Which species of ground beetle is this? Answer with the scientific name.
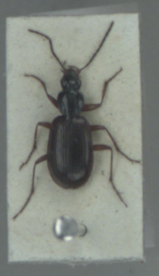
Agonum thoreyi
